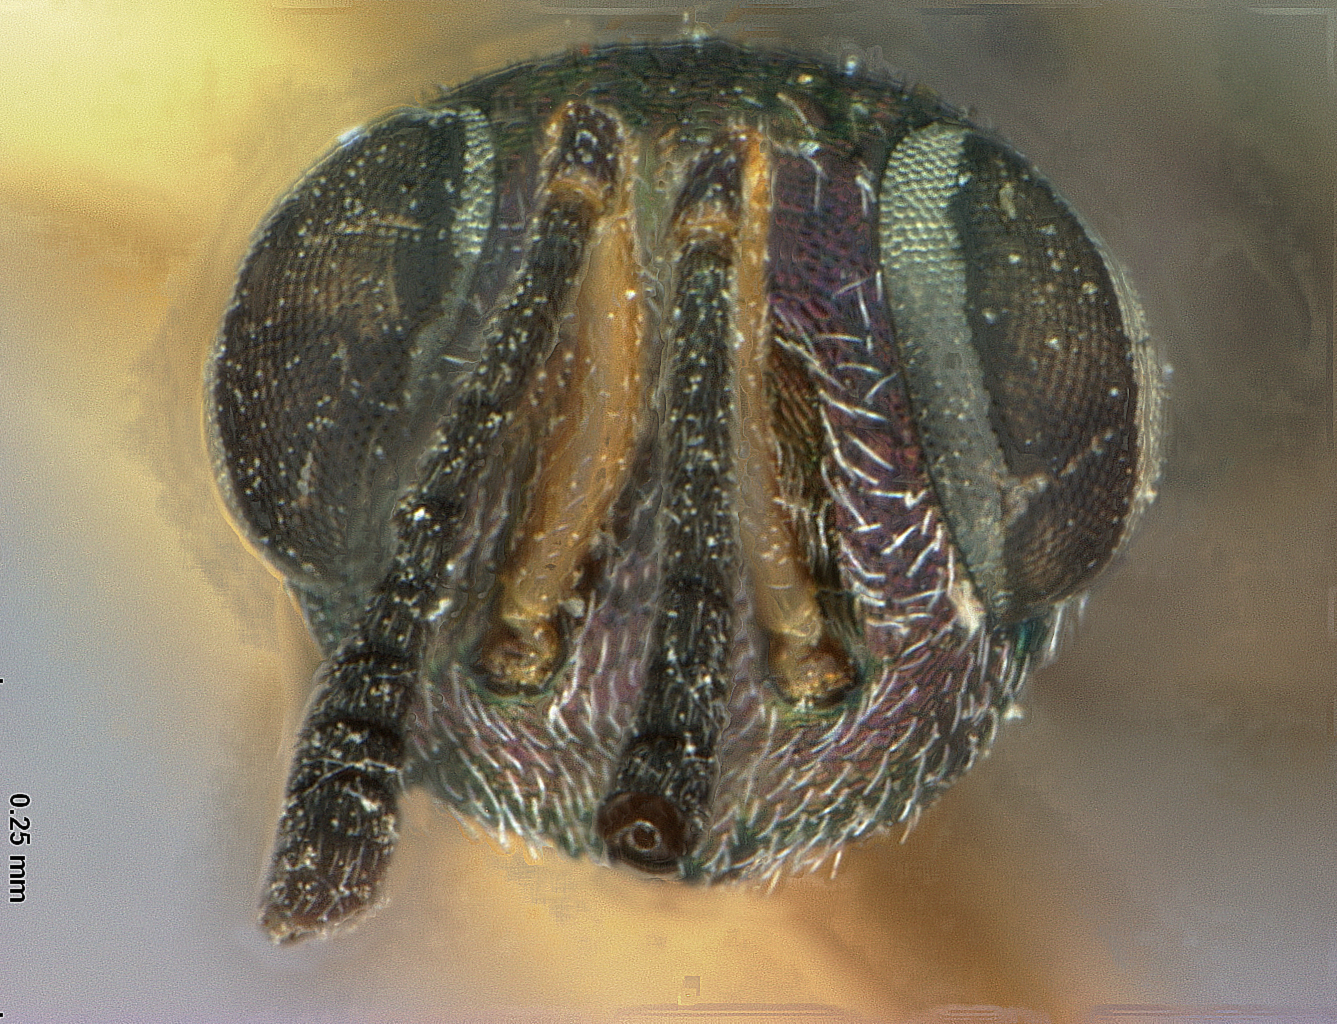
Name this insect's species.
Eupelmus hirtus
